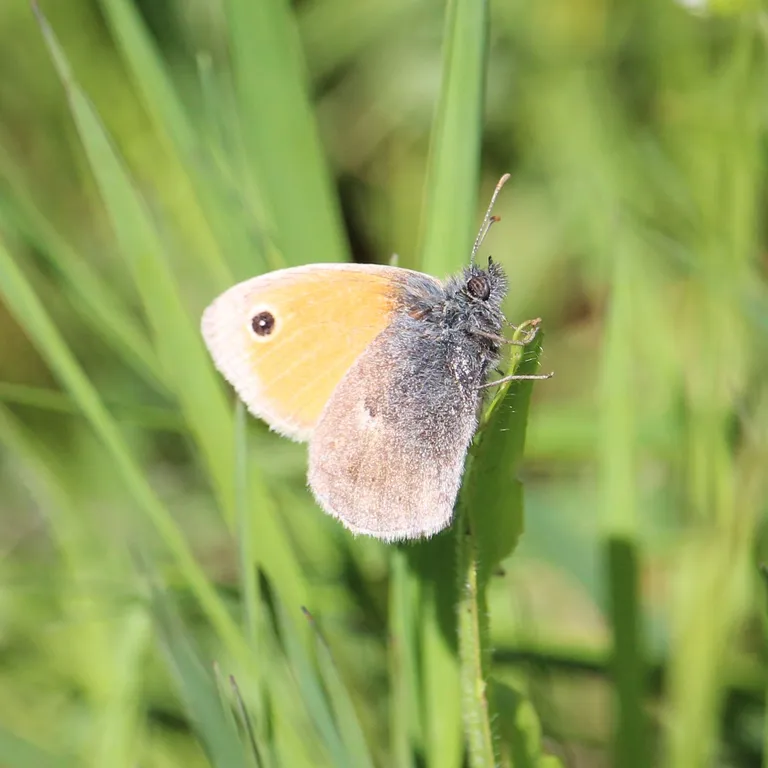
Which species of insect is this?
Coenonympha pamphilus
